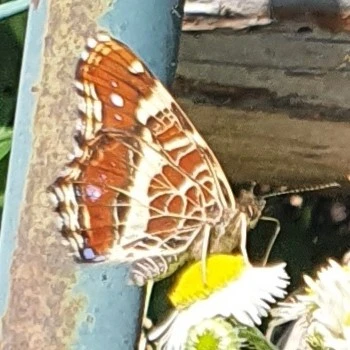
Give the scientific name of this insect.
Araschnia levana
